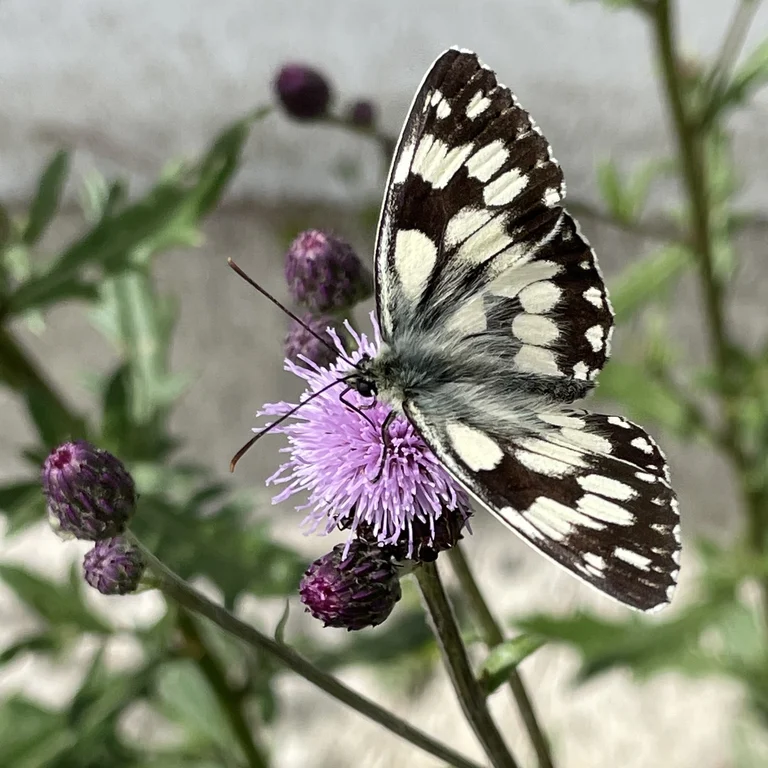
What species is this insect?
Melanargia galathea
